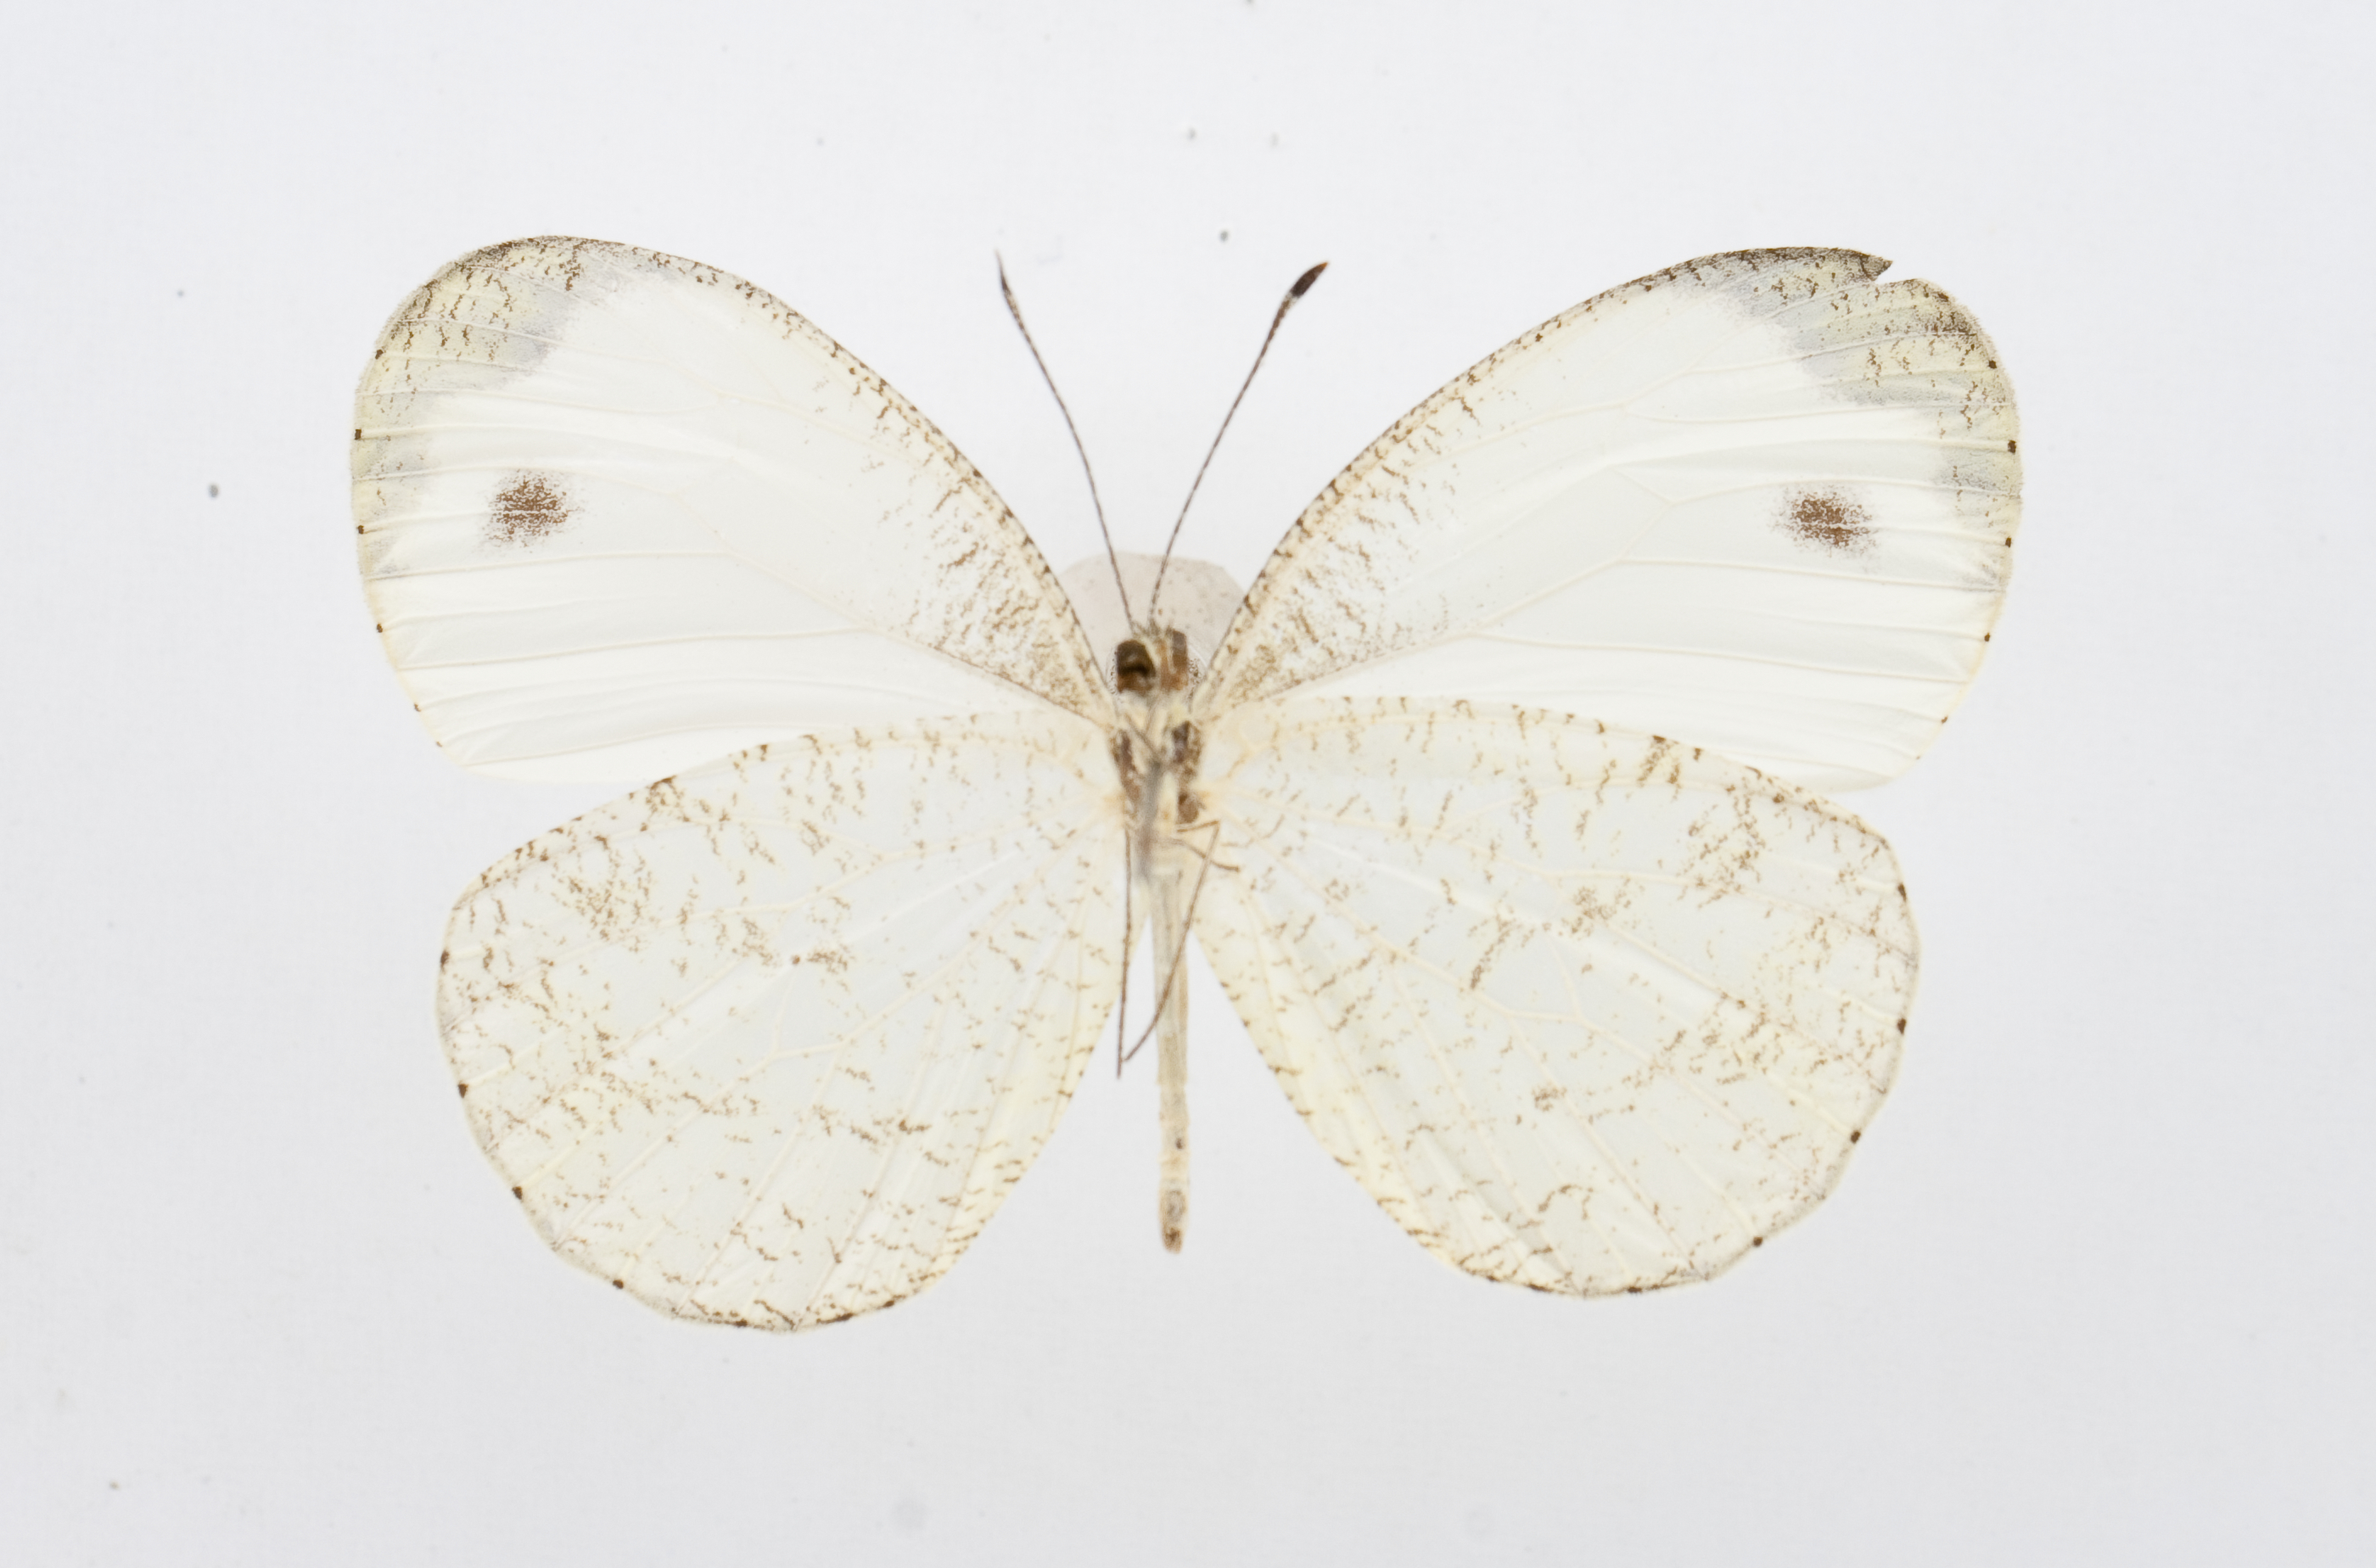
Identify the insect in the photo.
Leptosia wigginsi
